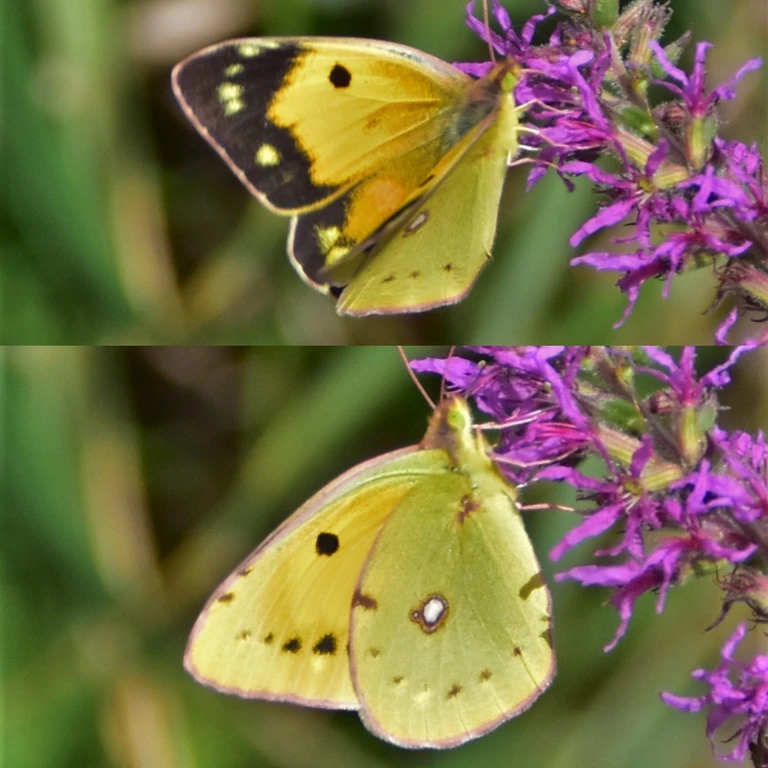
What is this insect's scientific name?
Colias croceus
